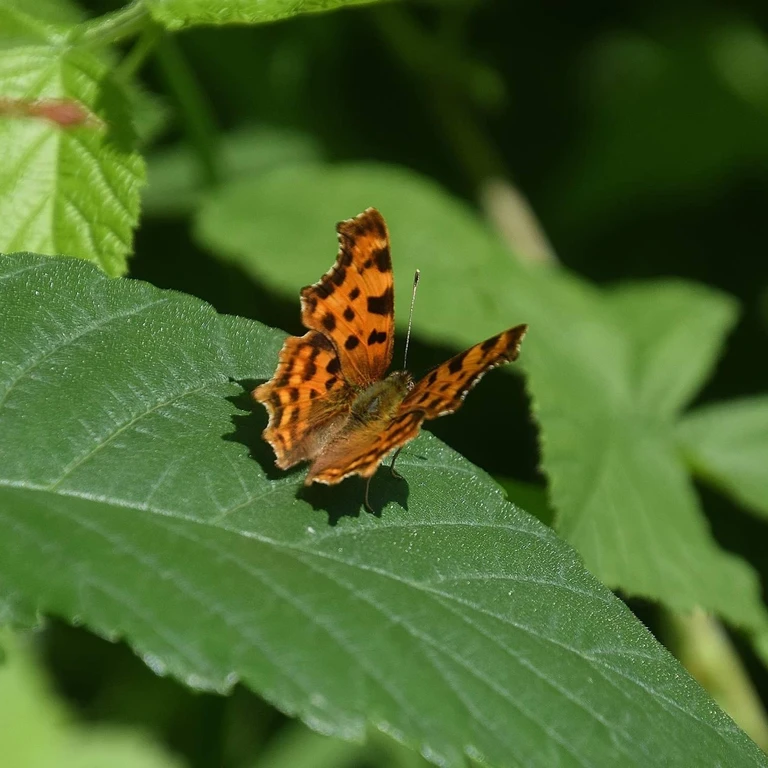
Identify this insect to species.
Polygonia c-album
